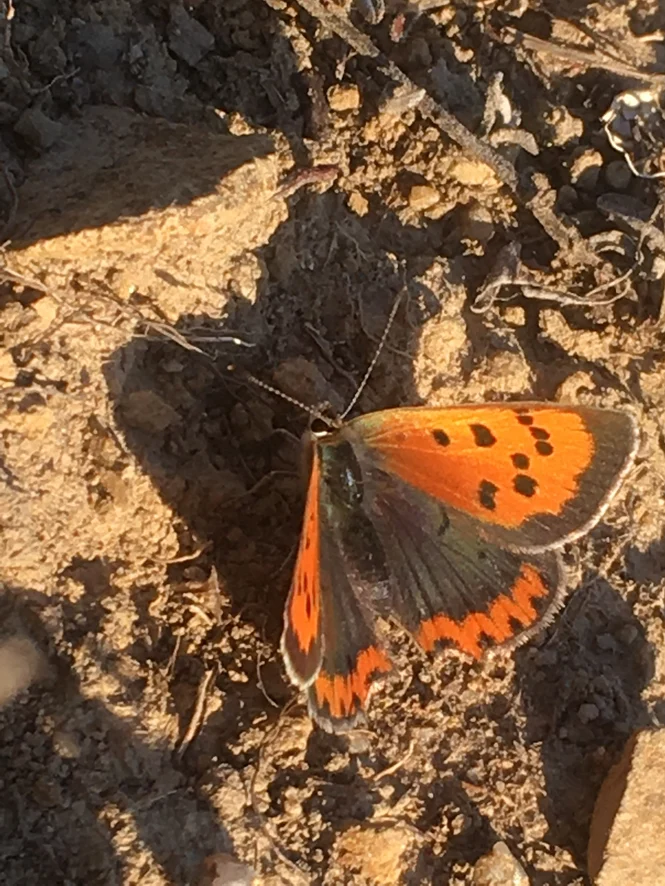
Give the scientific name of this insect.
Lycaena phlaeas
